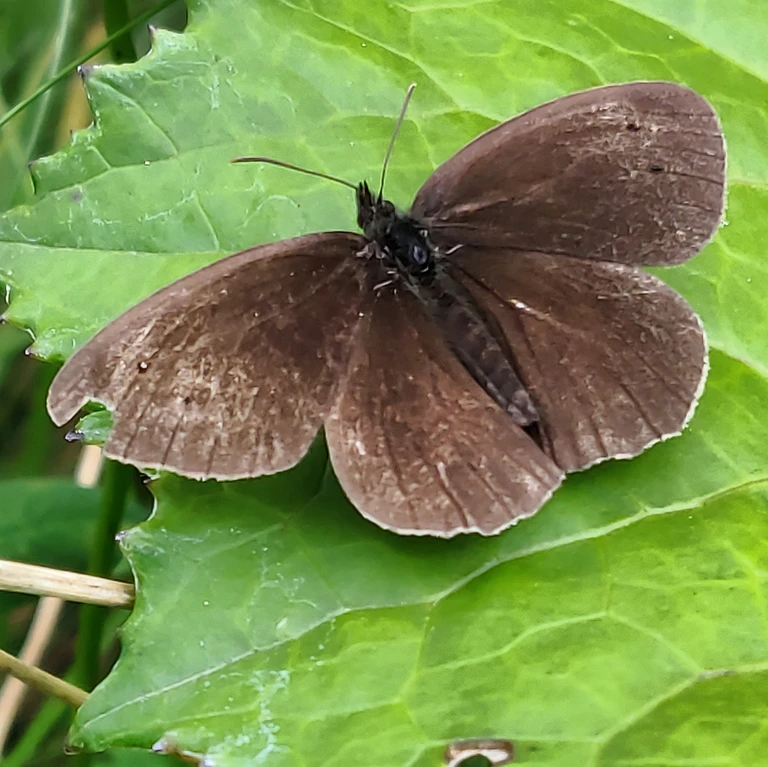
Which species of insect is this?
Aphantopus hyperantus
